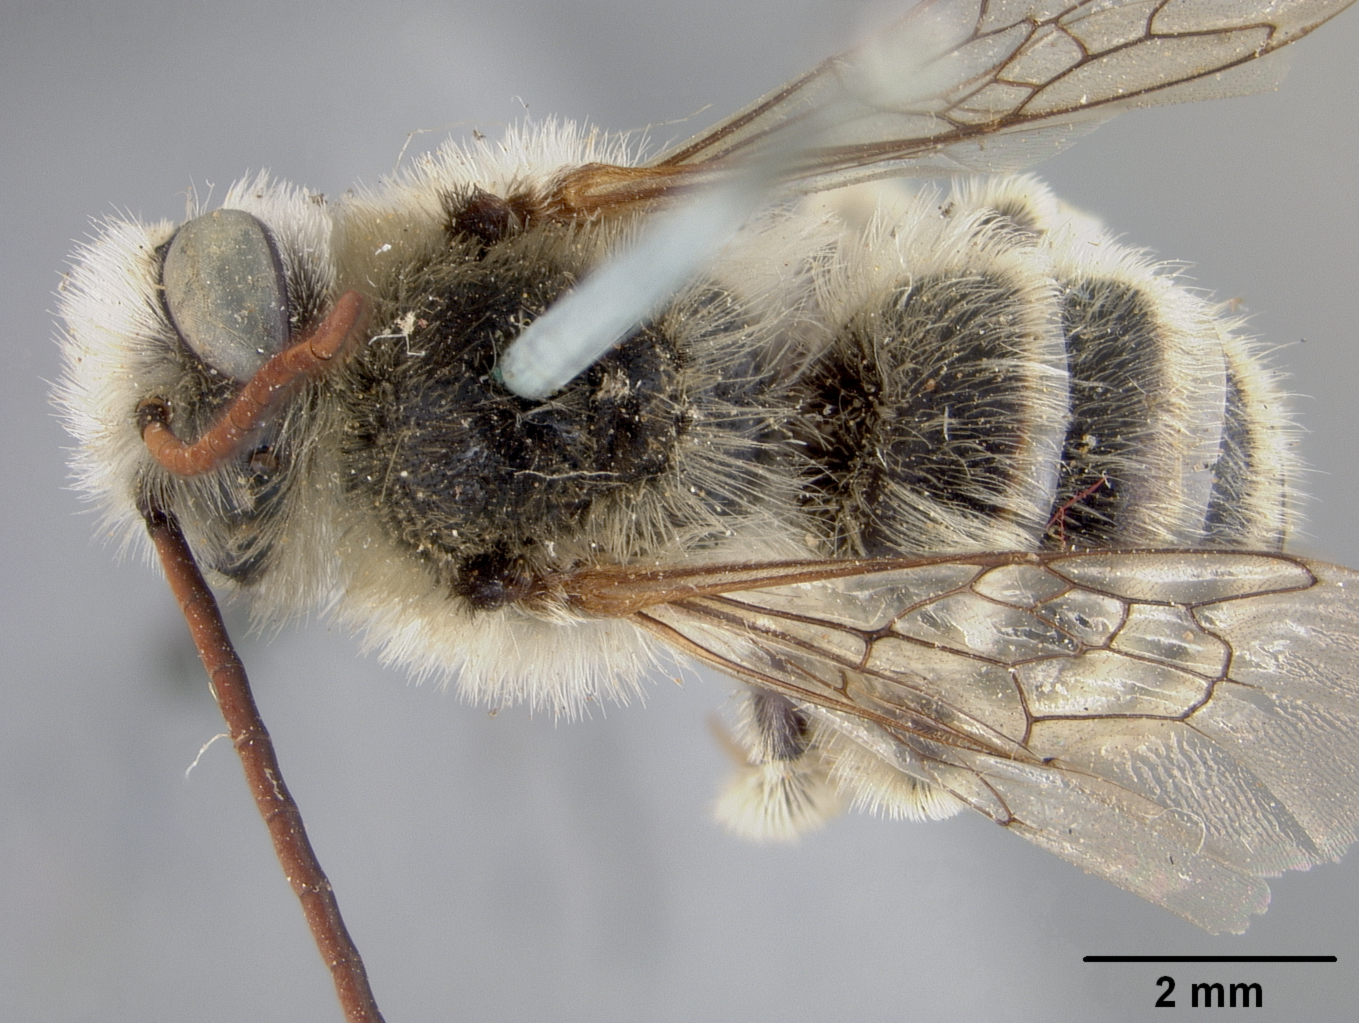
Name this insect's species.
Melissodes grindeliae
